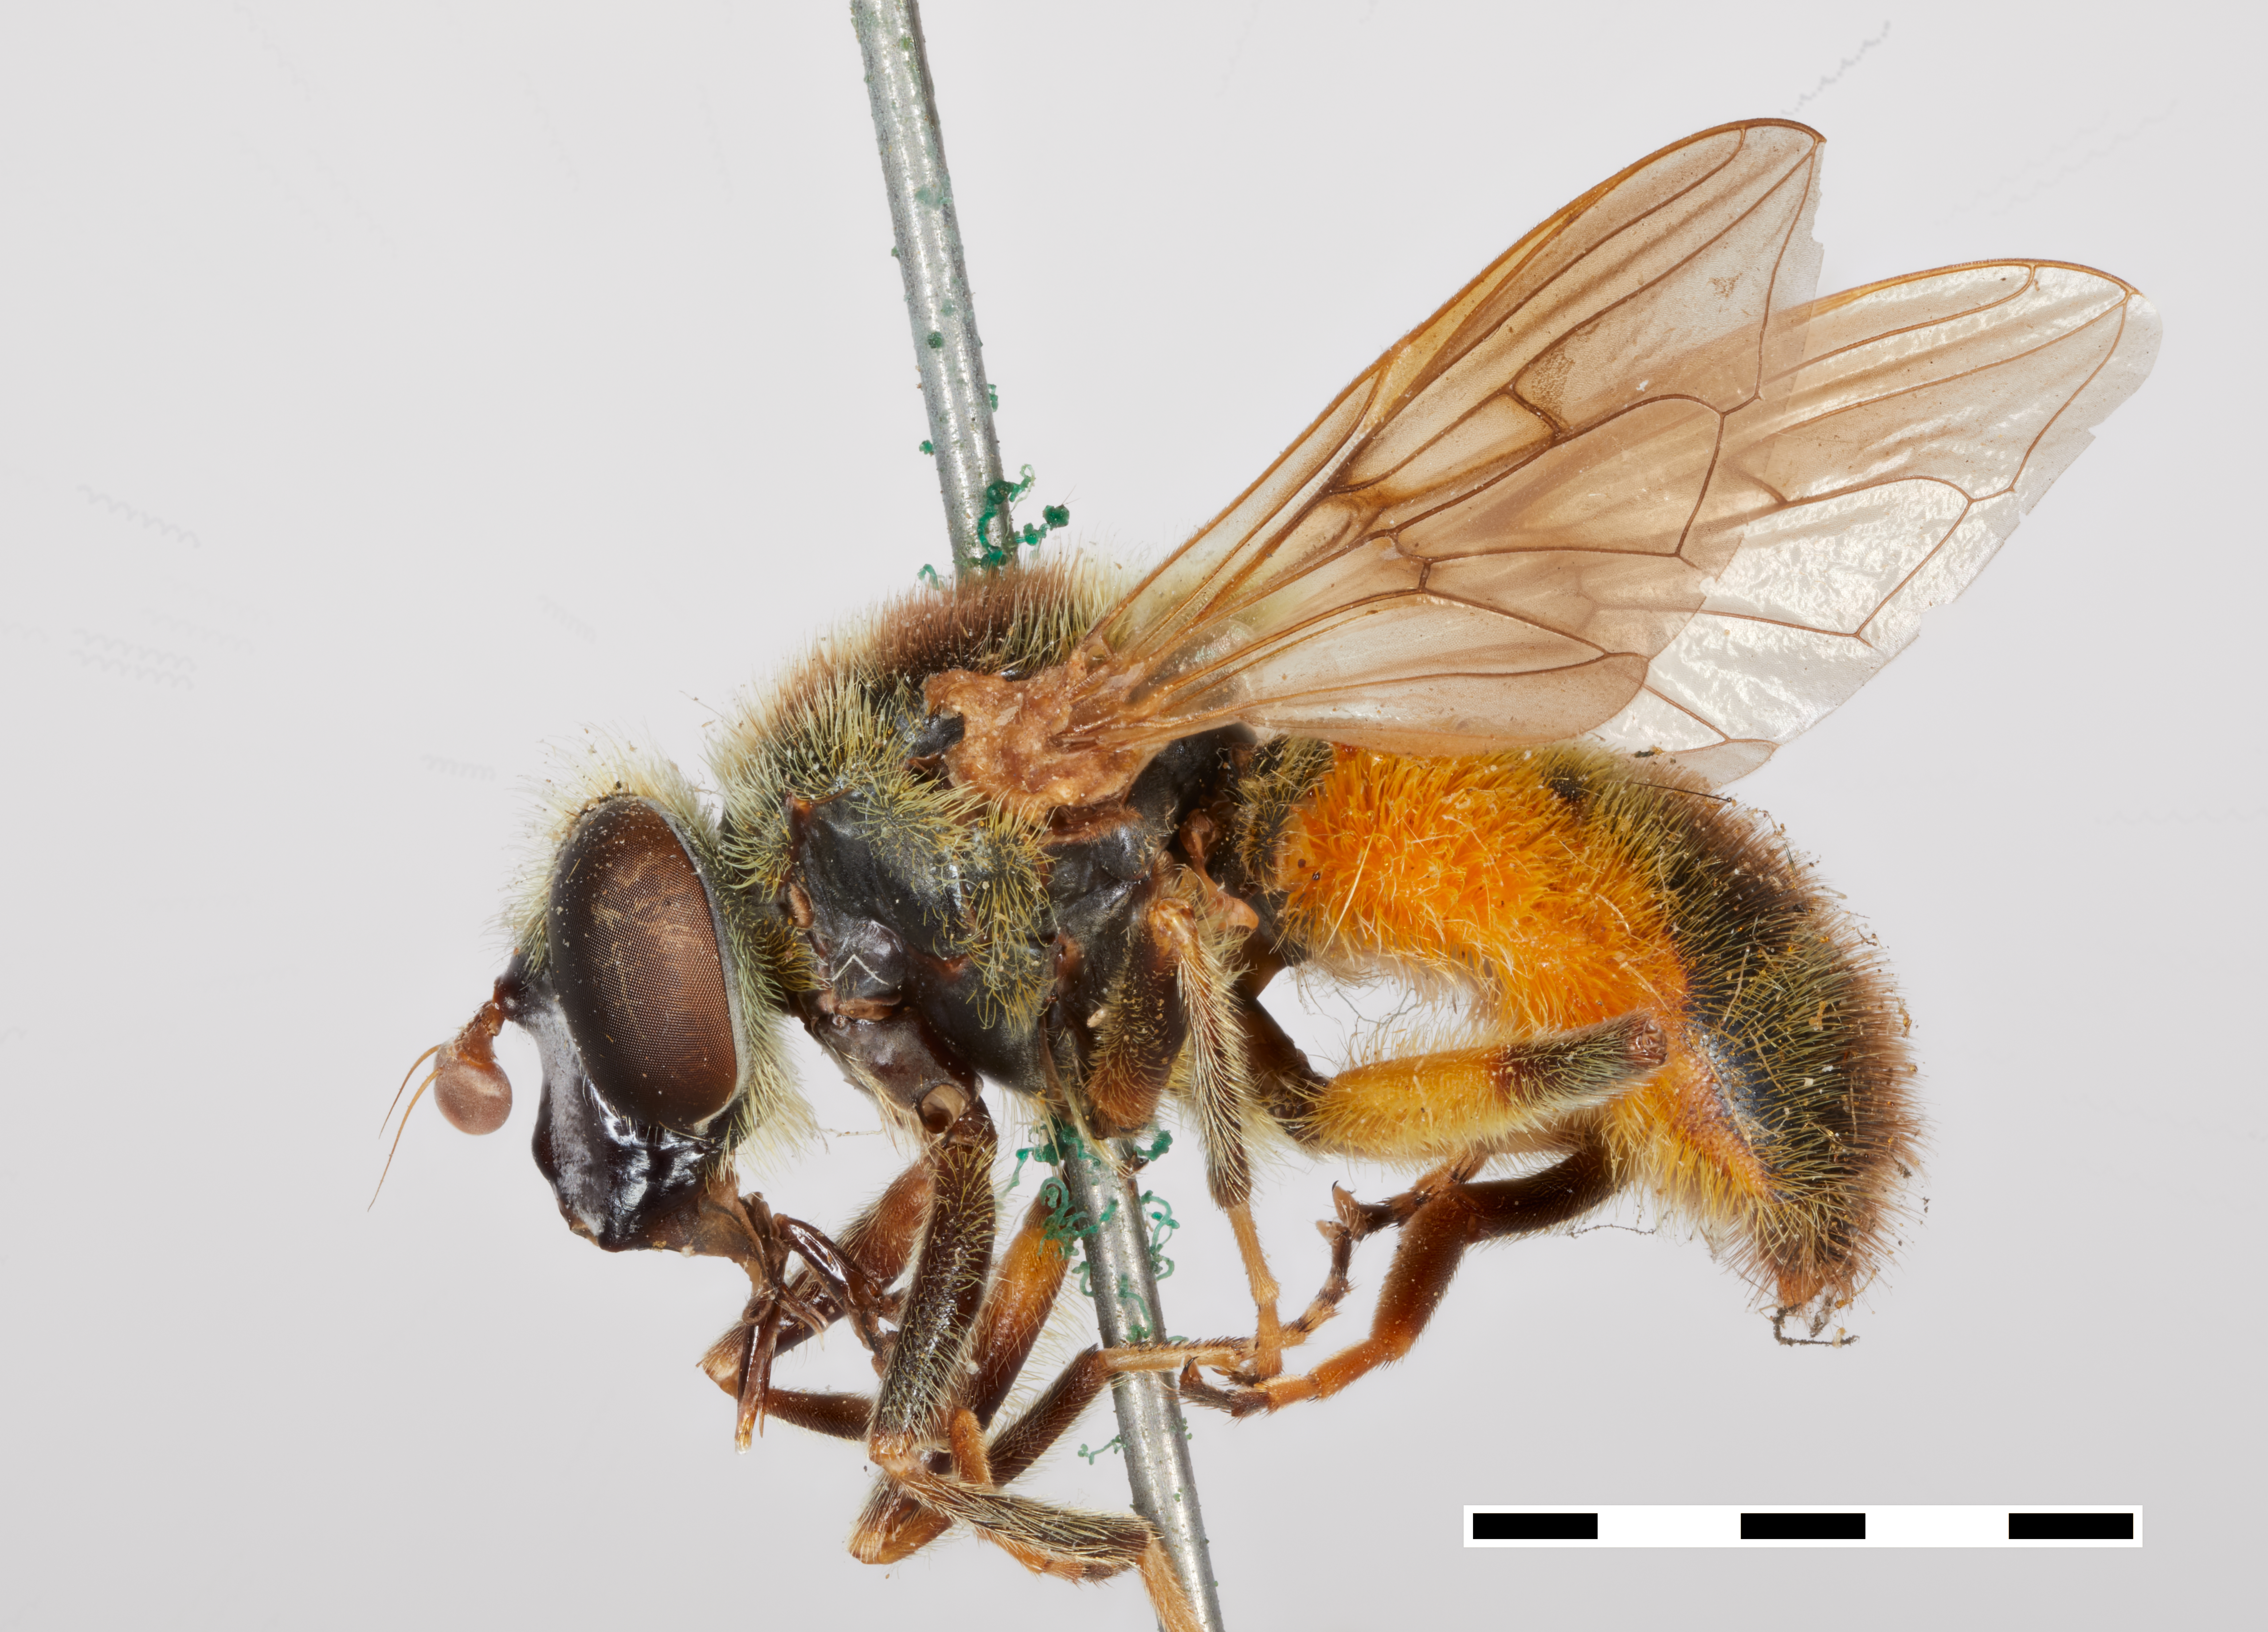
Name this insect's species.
Criorhina umbratilis
